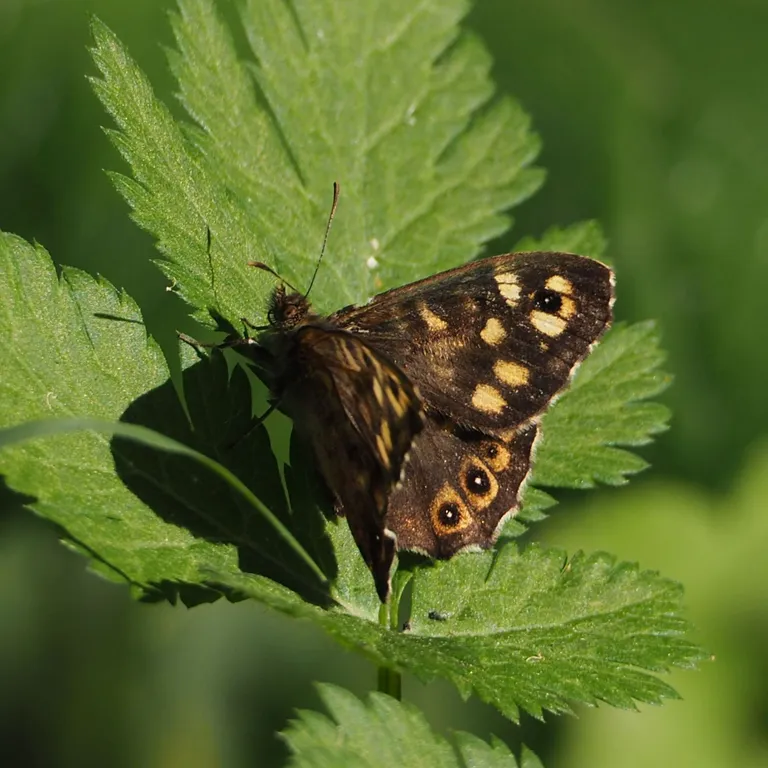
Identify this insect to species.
Pararge aegeria
